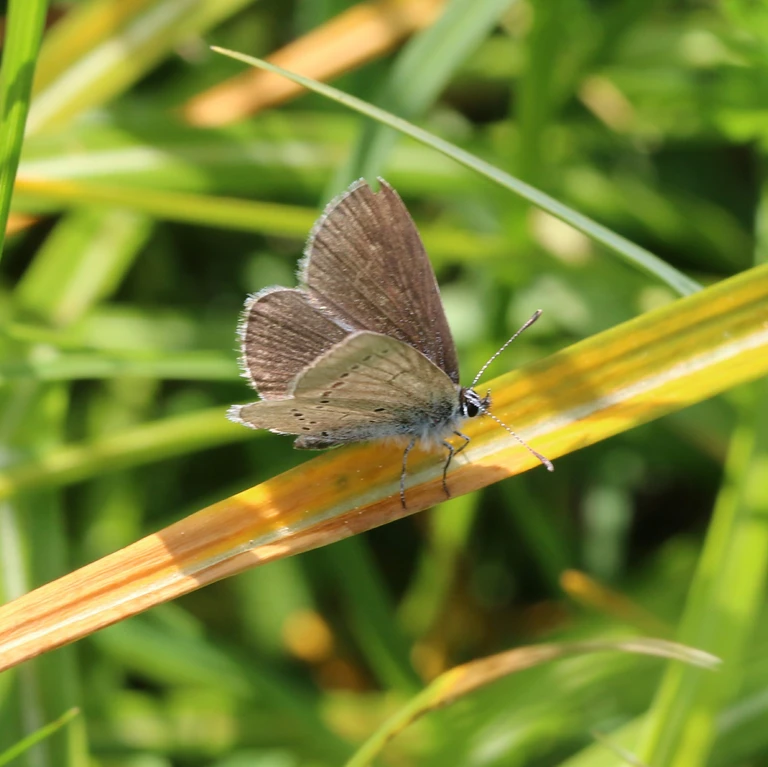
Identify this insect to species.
Cupido minimus
